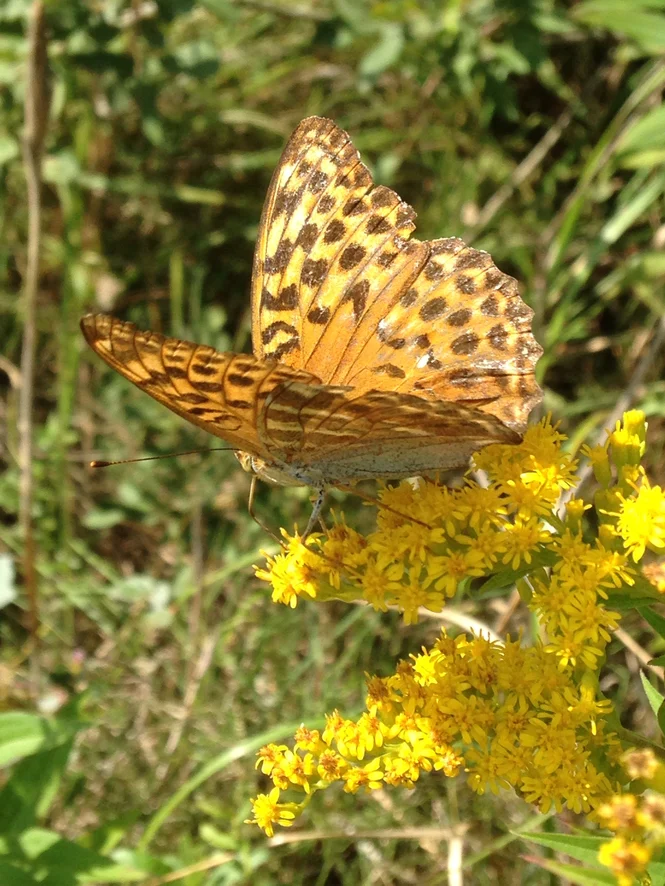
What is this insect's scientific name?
Argynnis paphia
